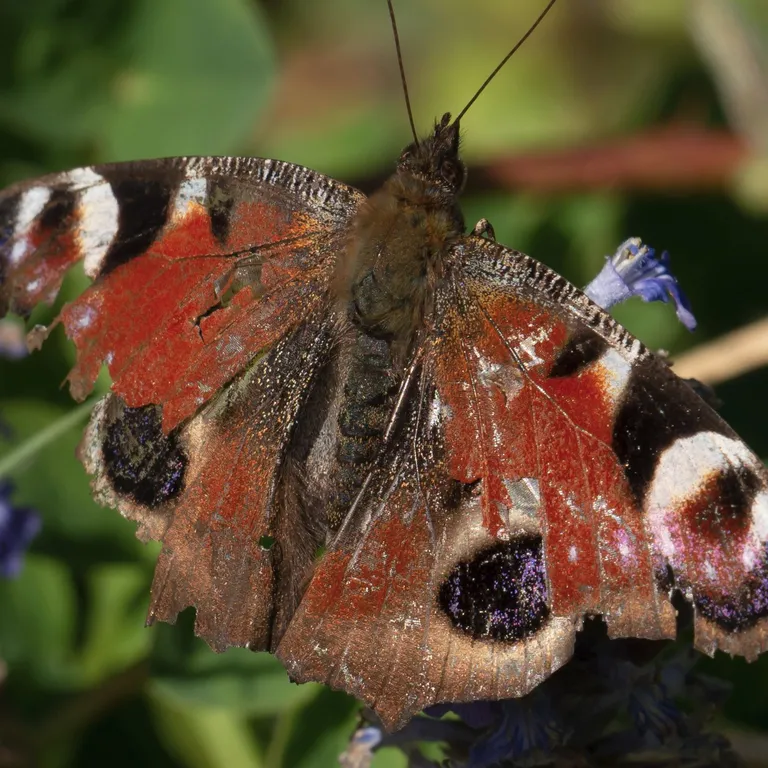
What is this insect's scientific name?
Aglais io
